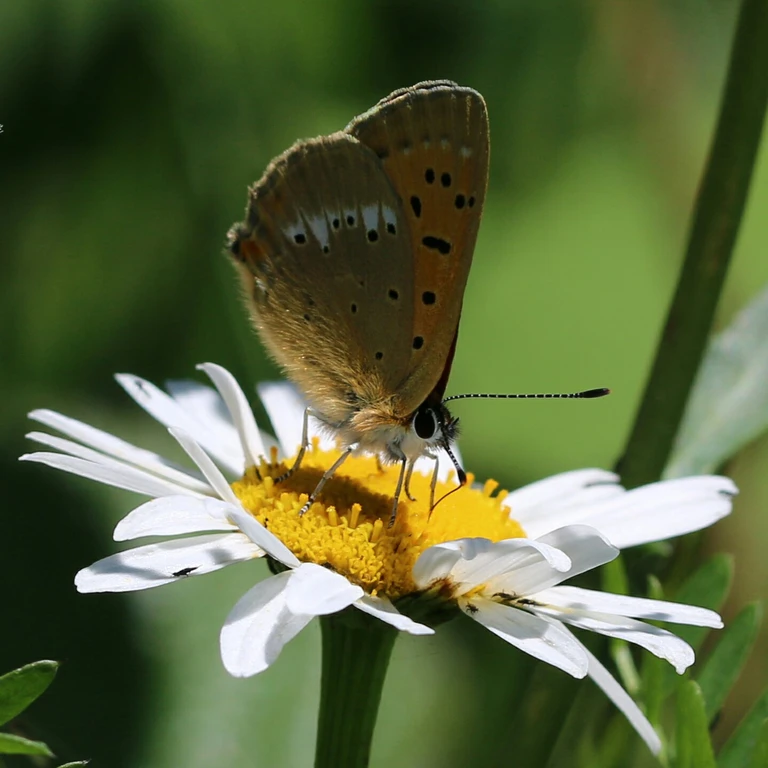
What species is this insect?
Lycaena virgaureae
